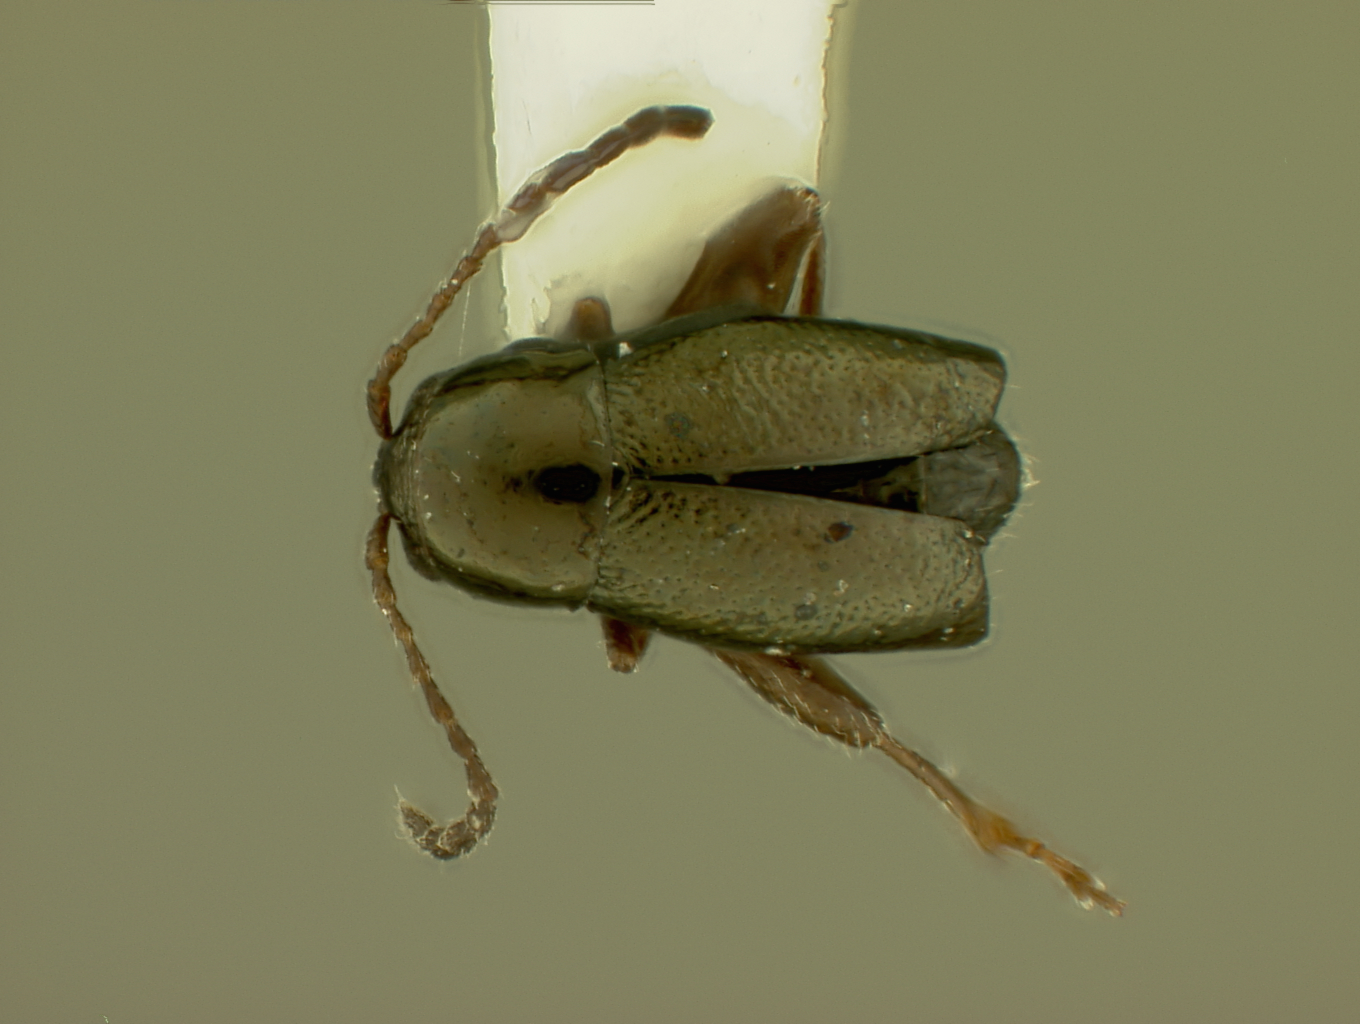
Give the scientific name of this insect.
Longitarsus danilevskii
